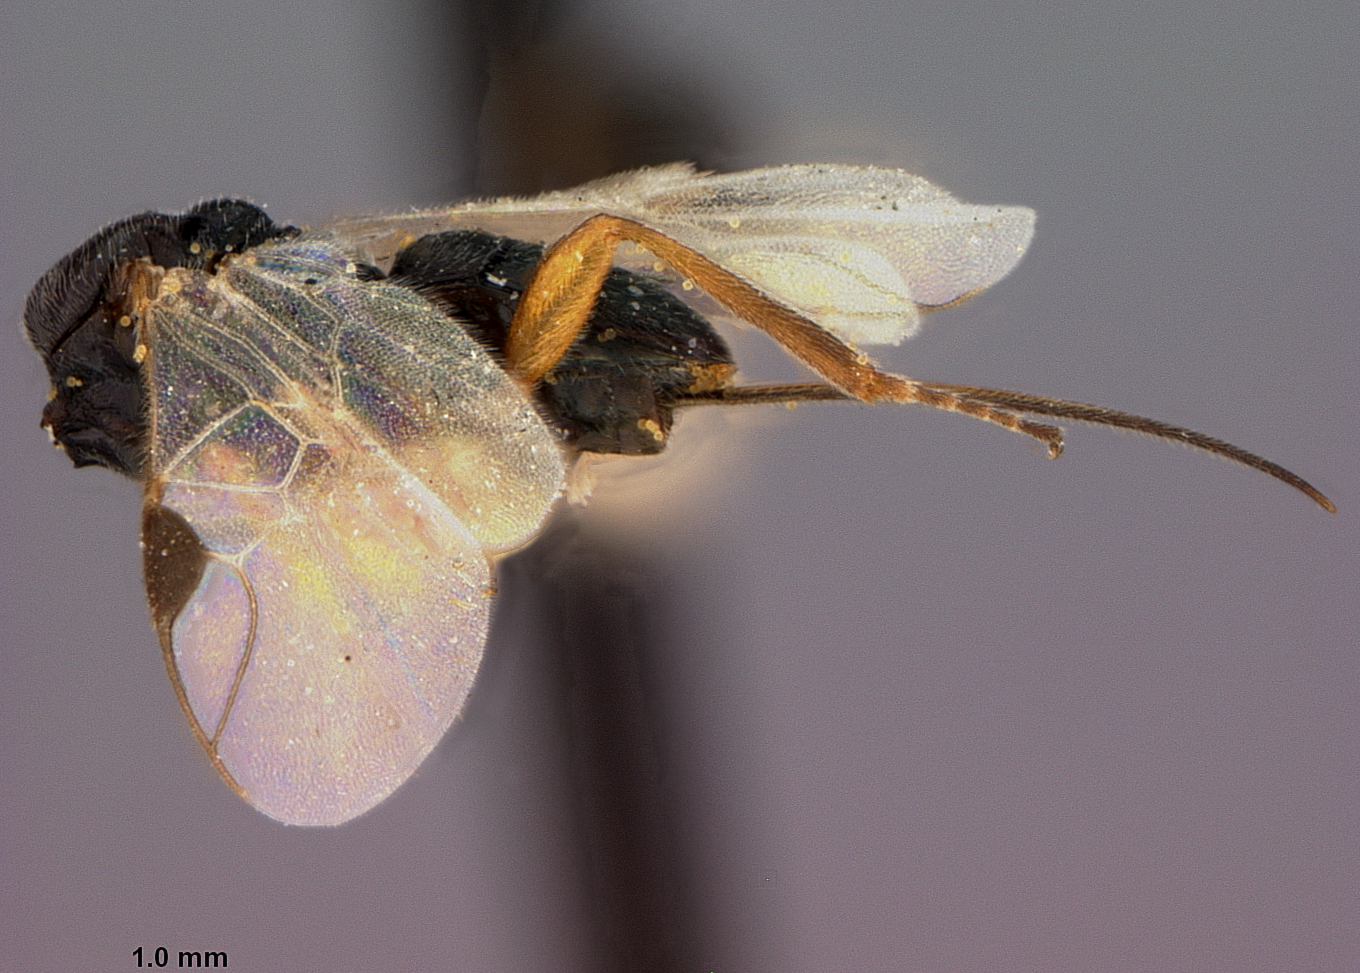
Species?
Triaspis aequoris
